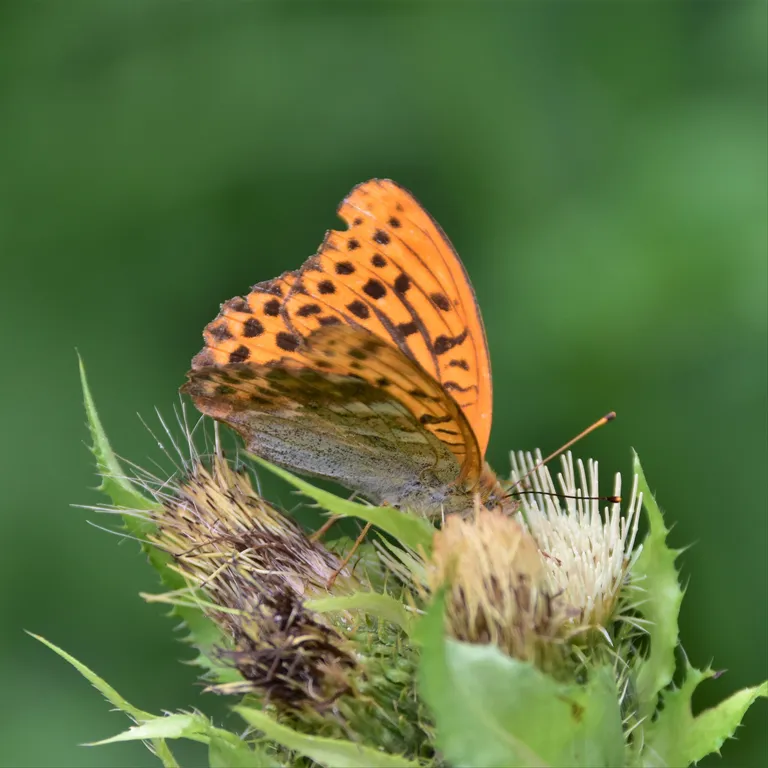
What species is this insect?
Argynnis paphia
